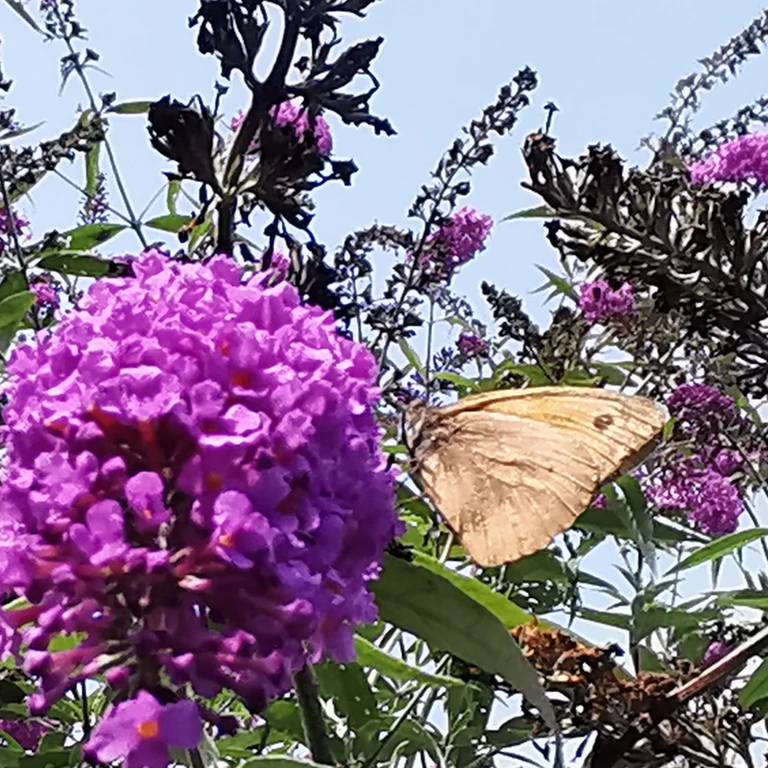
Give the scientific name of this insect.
Maniola jurtina
